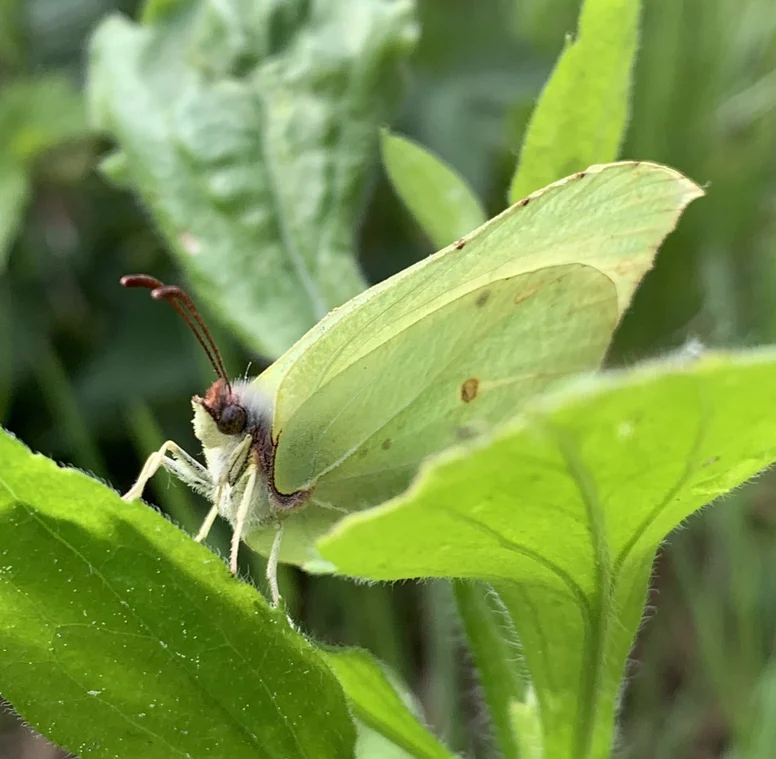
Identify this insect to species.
Gonepteryx rhamni
